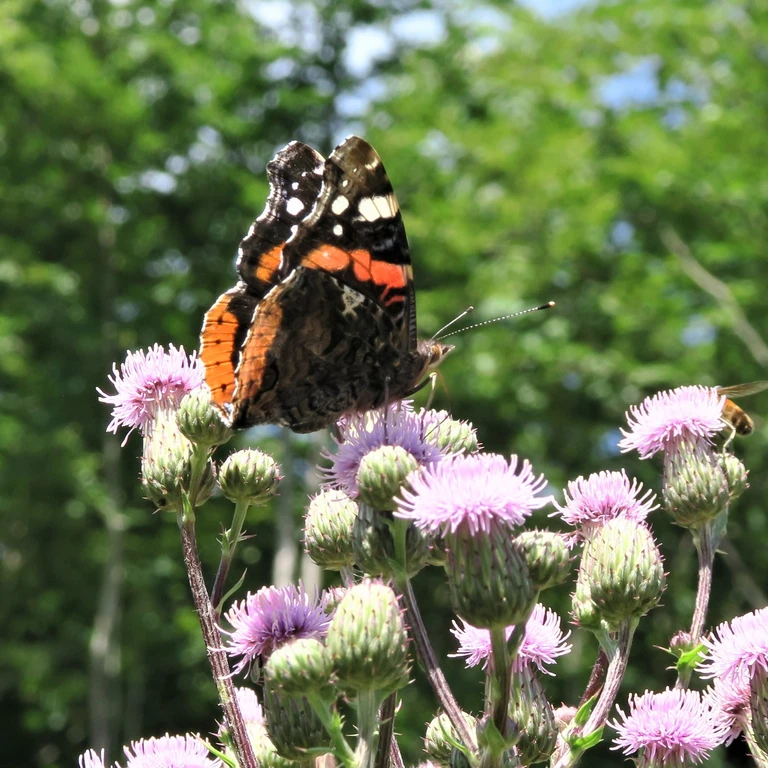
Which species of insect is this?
Vanessa atalanta
